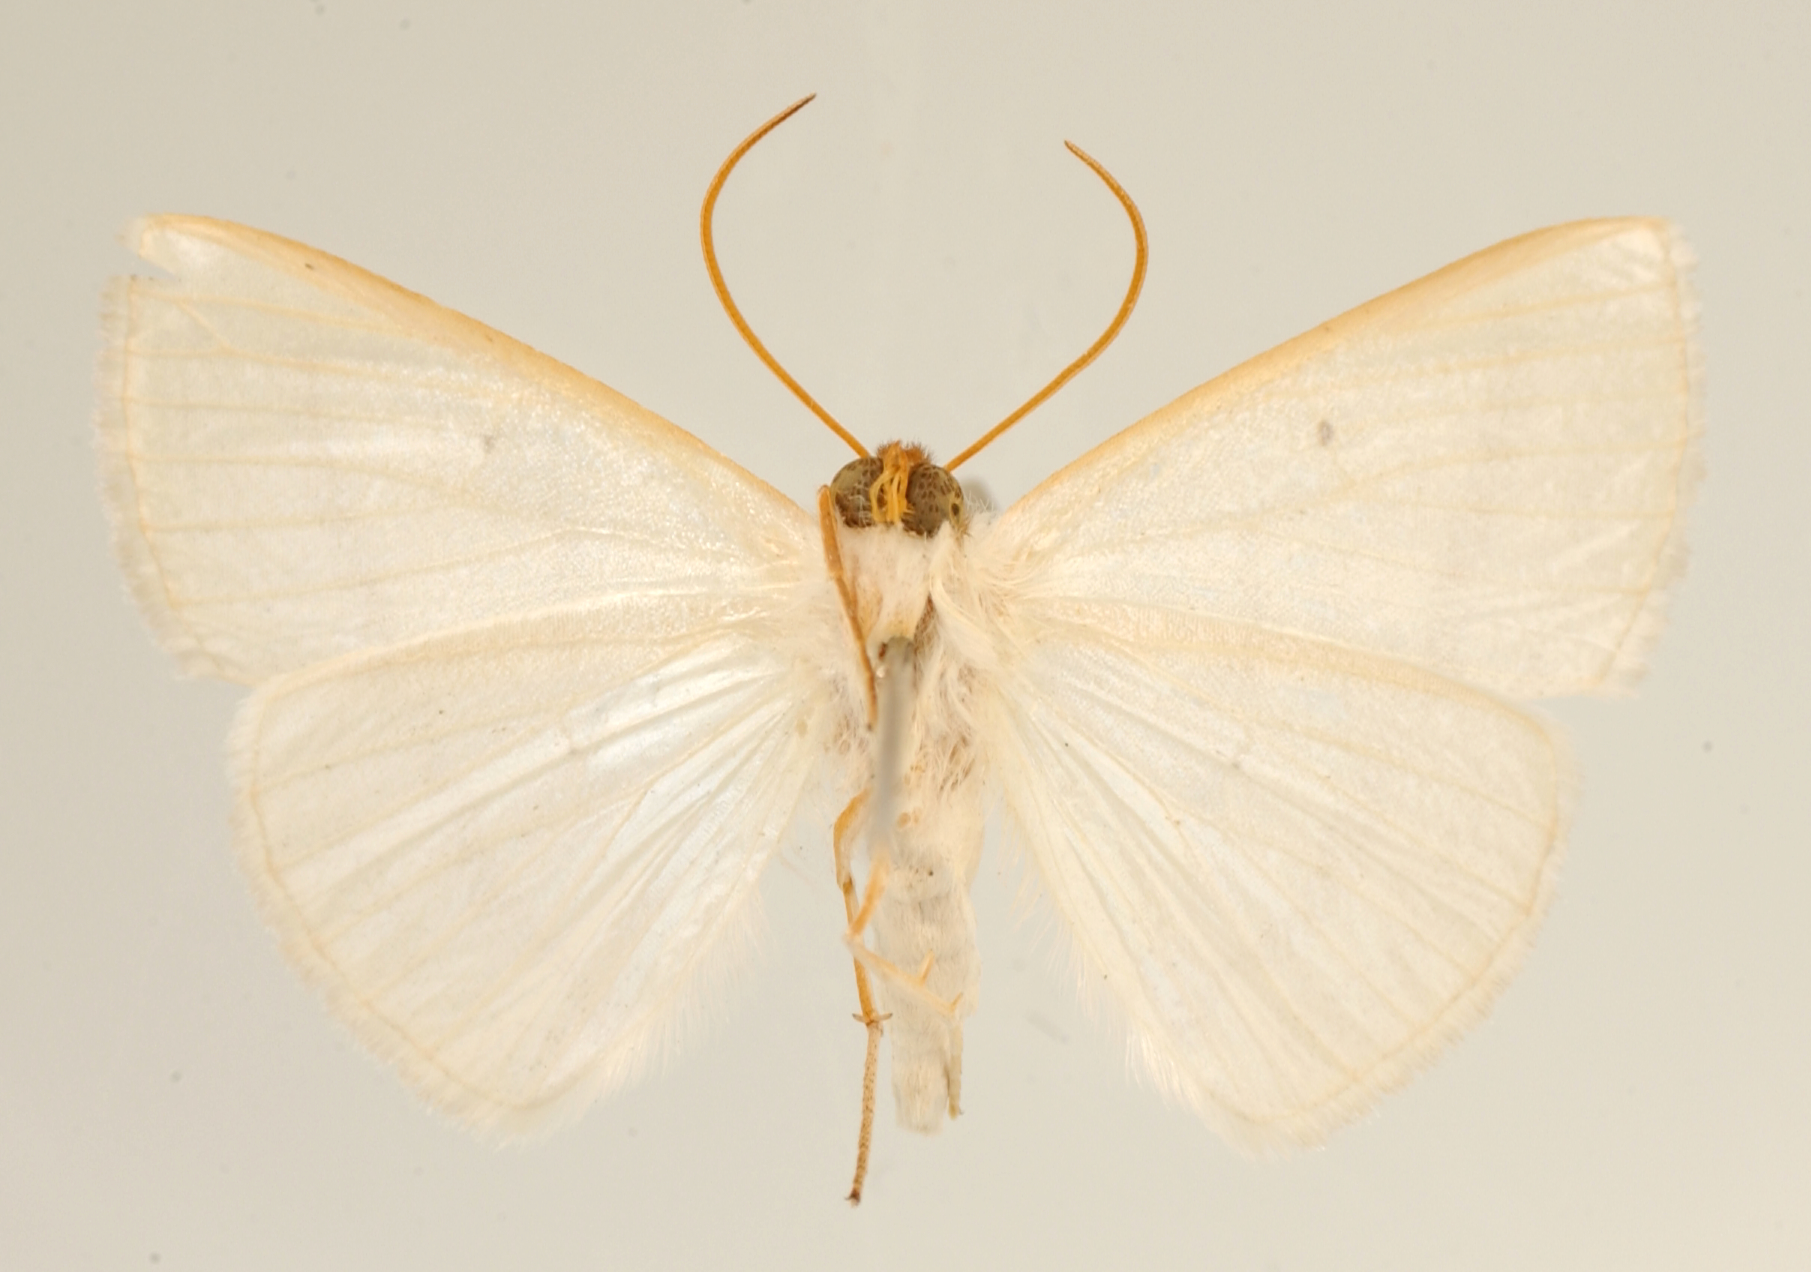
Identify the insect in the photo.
Bapta candida
